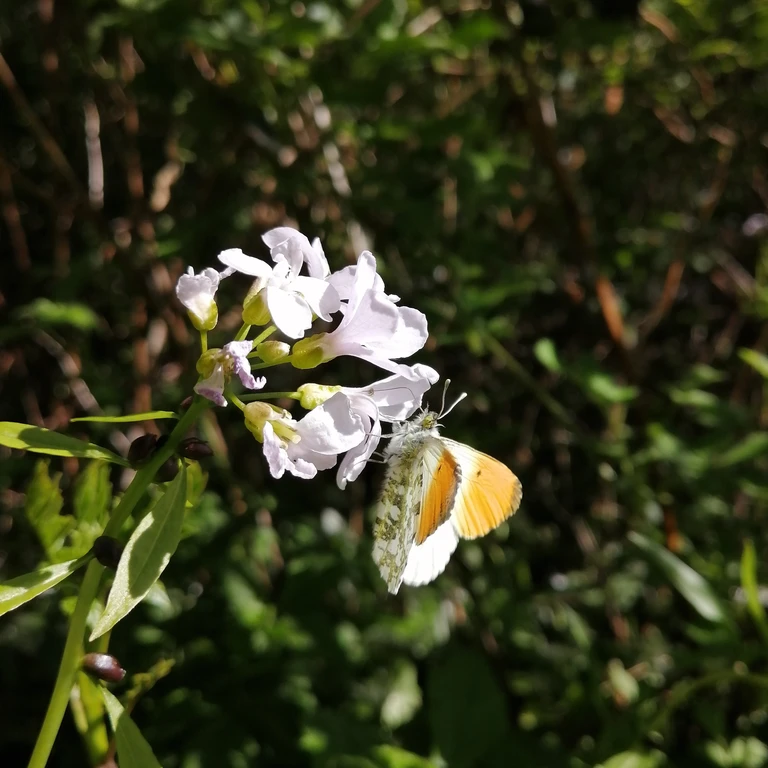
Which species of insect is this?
Anthocharis cardamines
